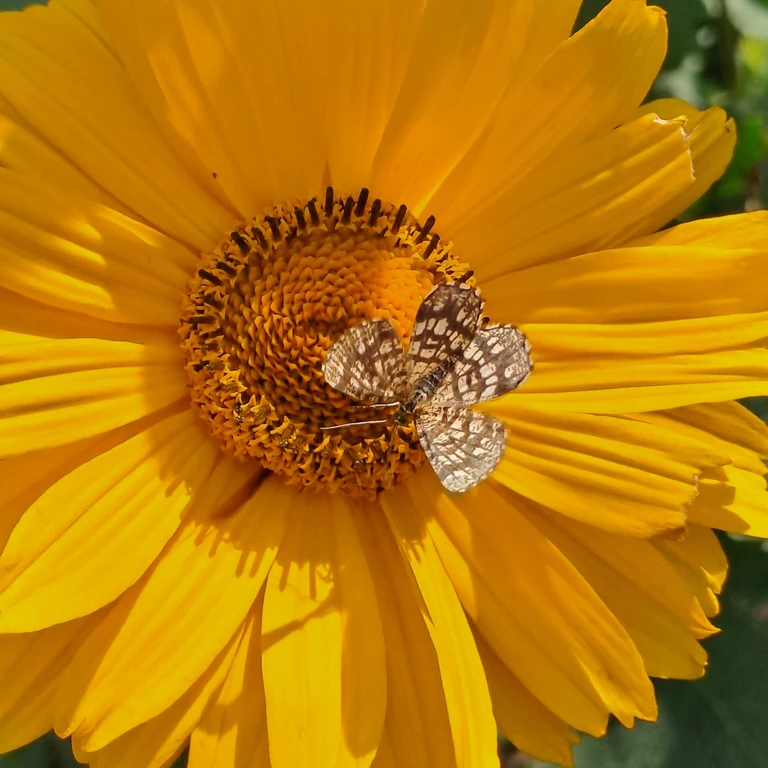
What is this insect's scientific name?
Chiasmia clathrata
